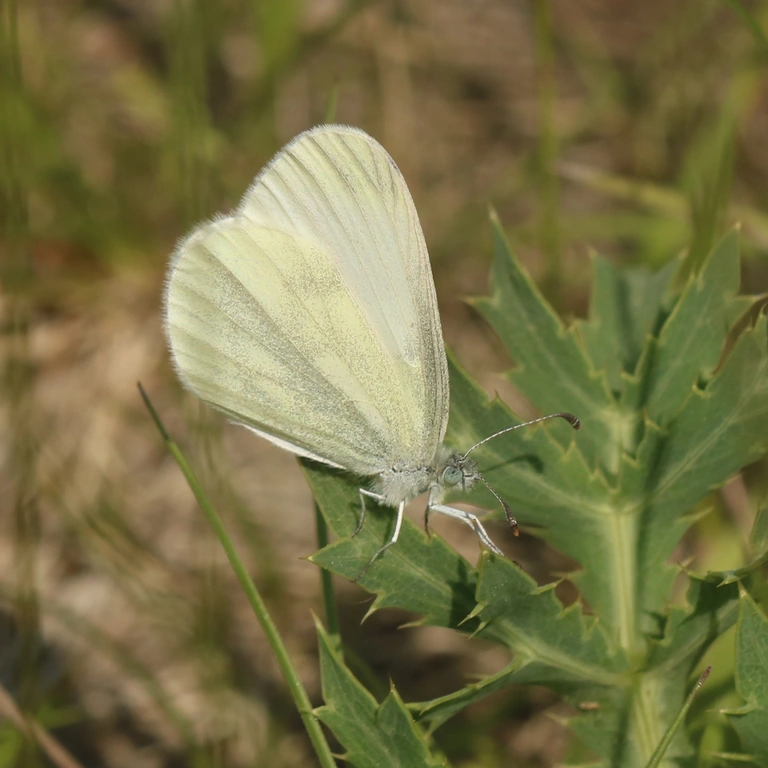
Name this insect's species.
Leptidea sinapis/juvernica
